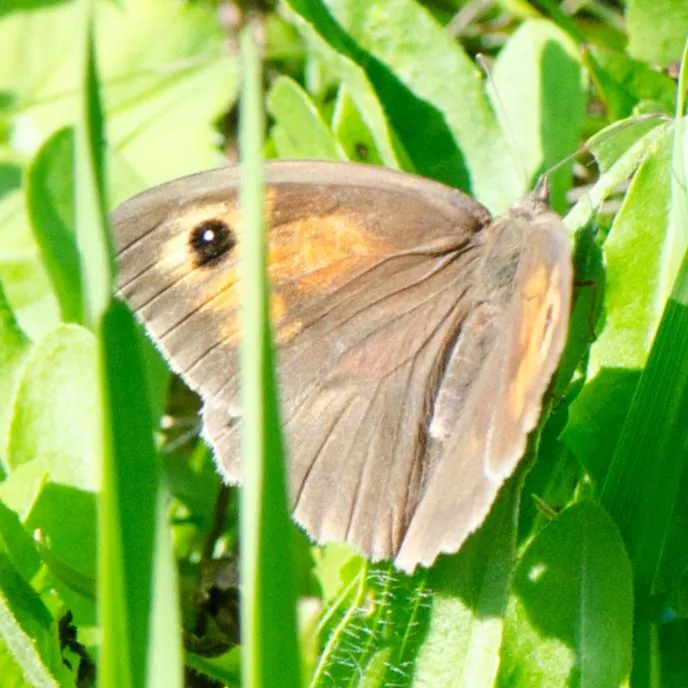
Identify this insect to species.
Maniola jurtina
